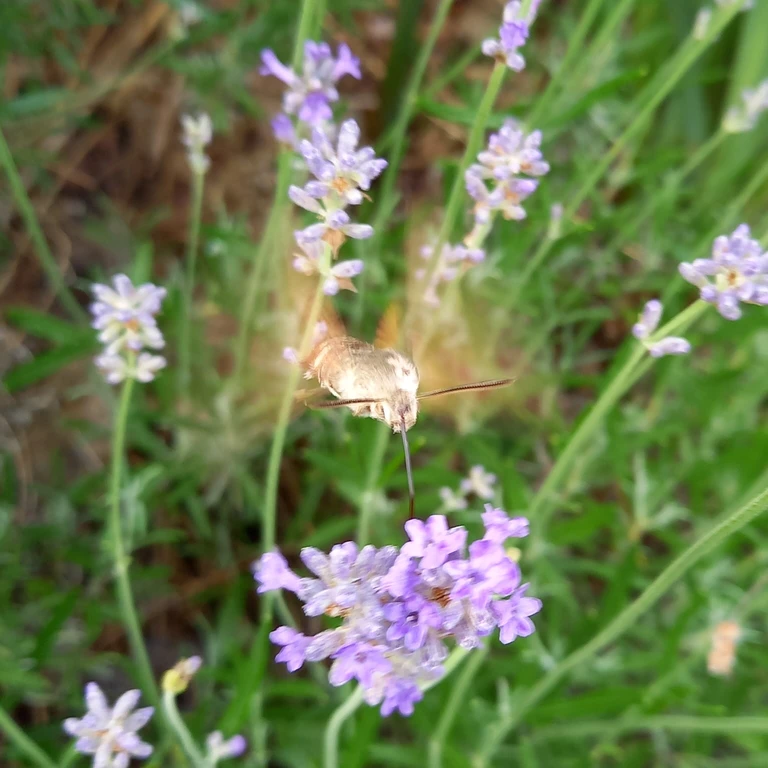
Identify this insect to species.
Macroglossum stellatarum
